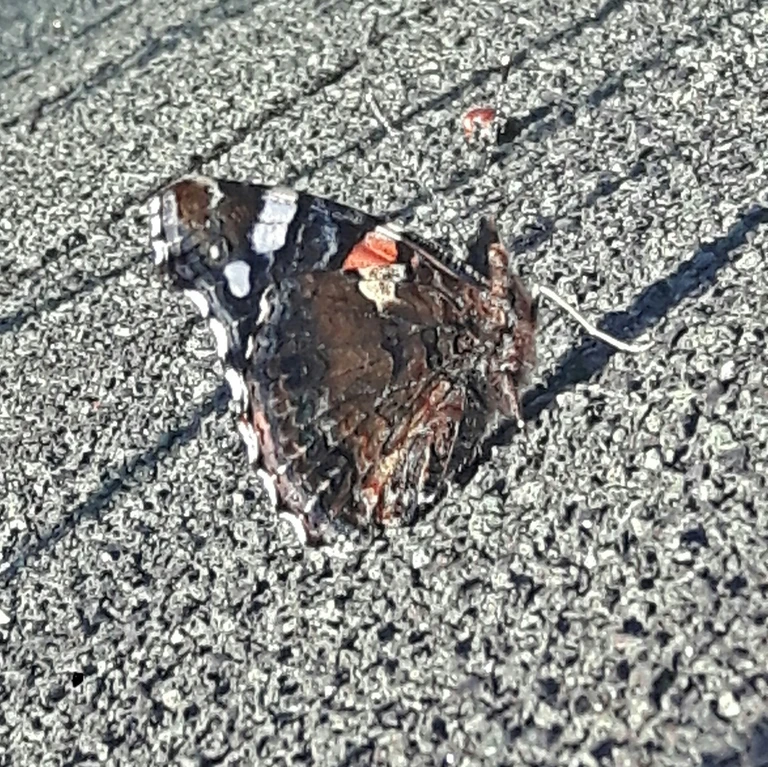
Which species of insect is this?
Vanessa atalanta
